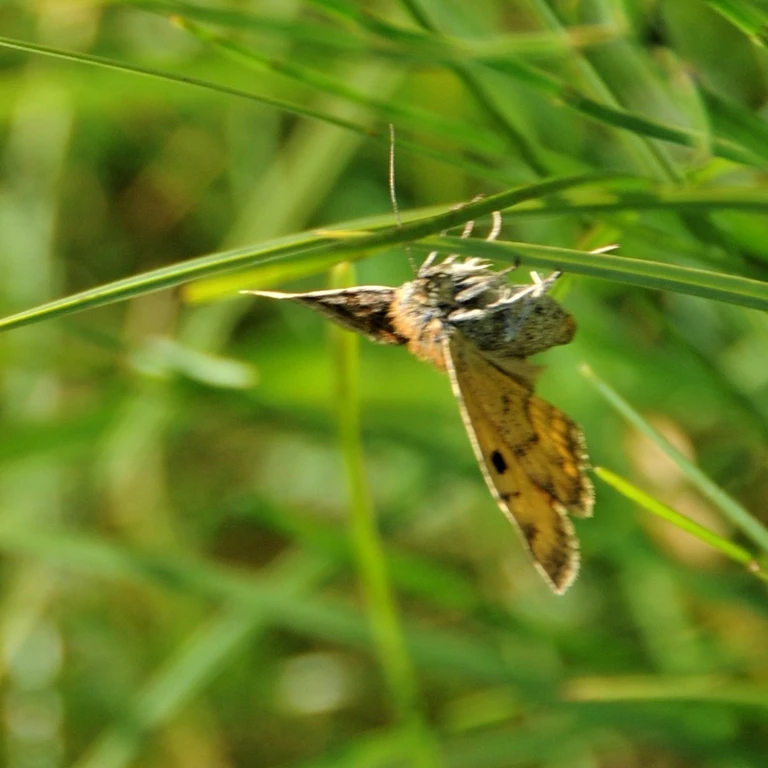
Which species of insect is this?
Euclidia glyphica
